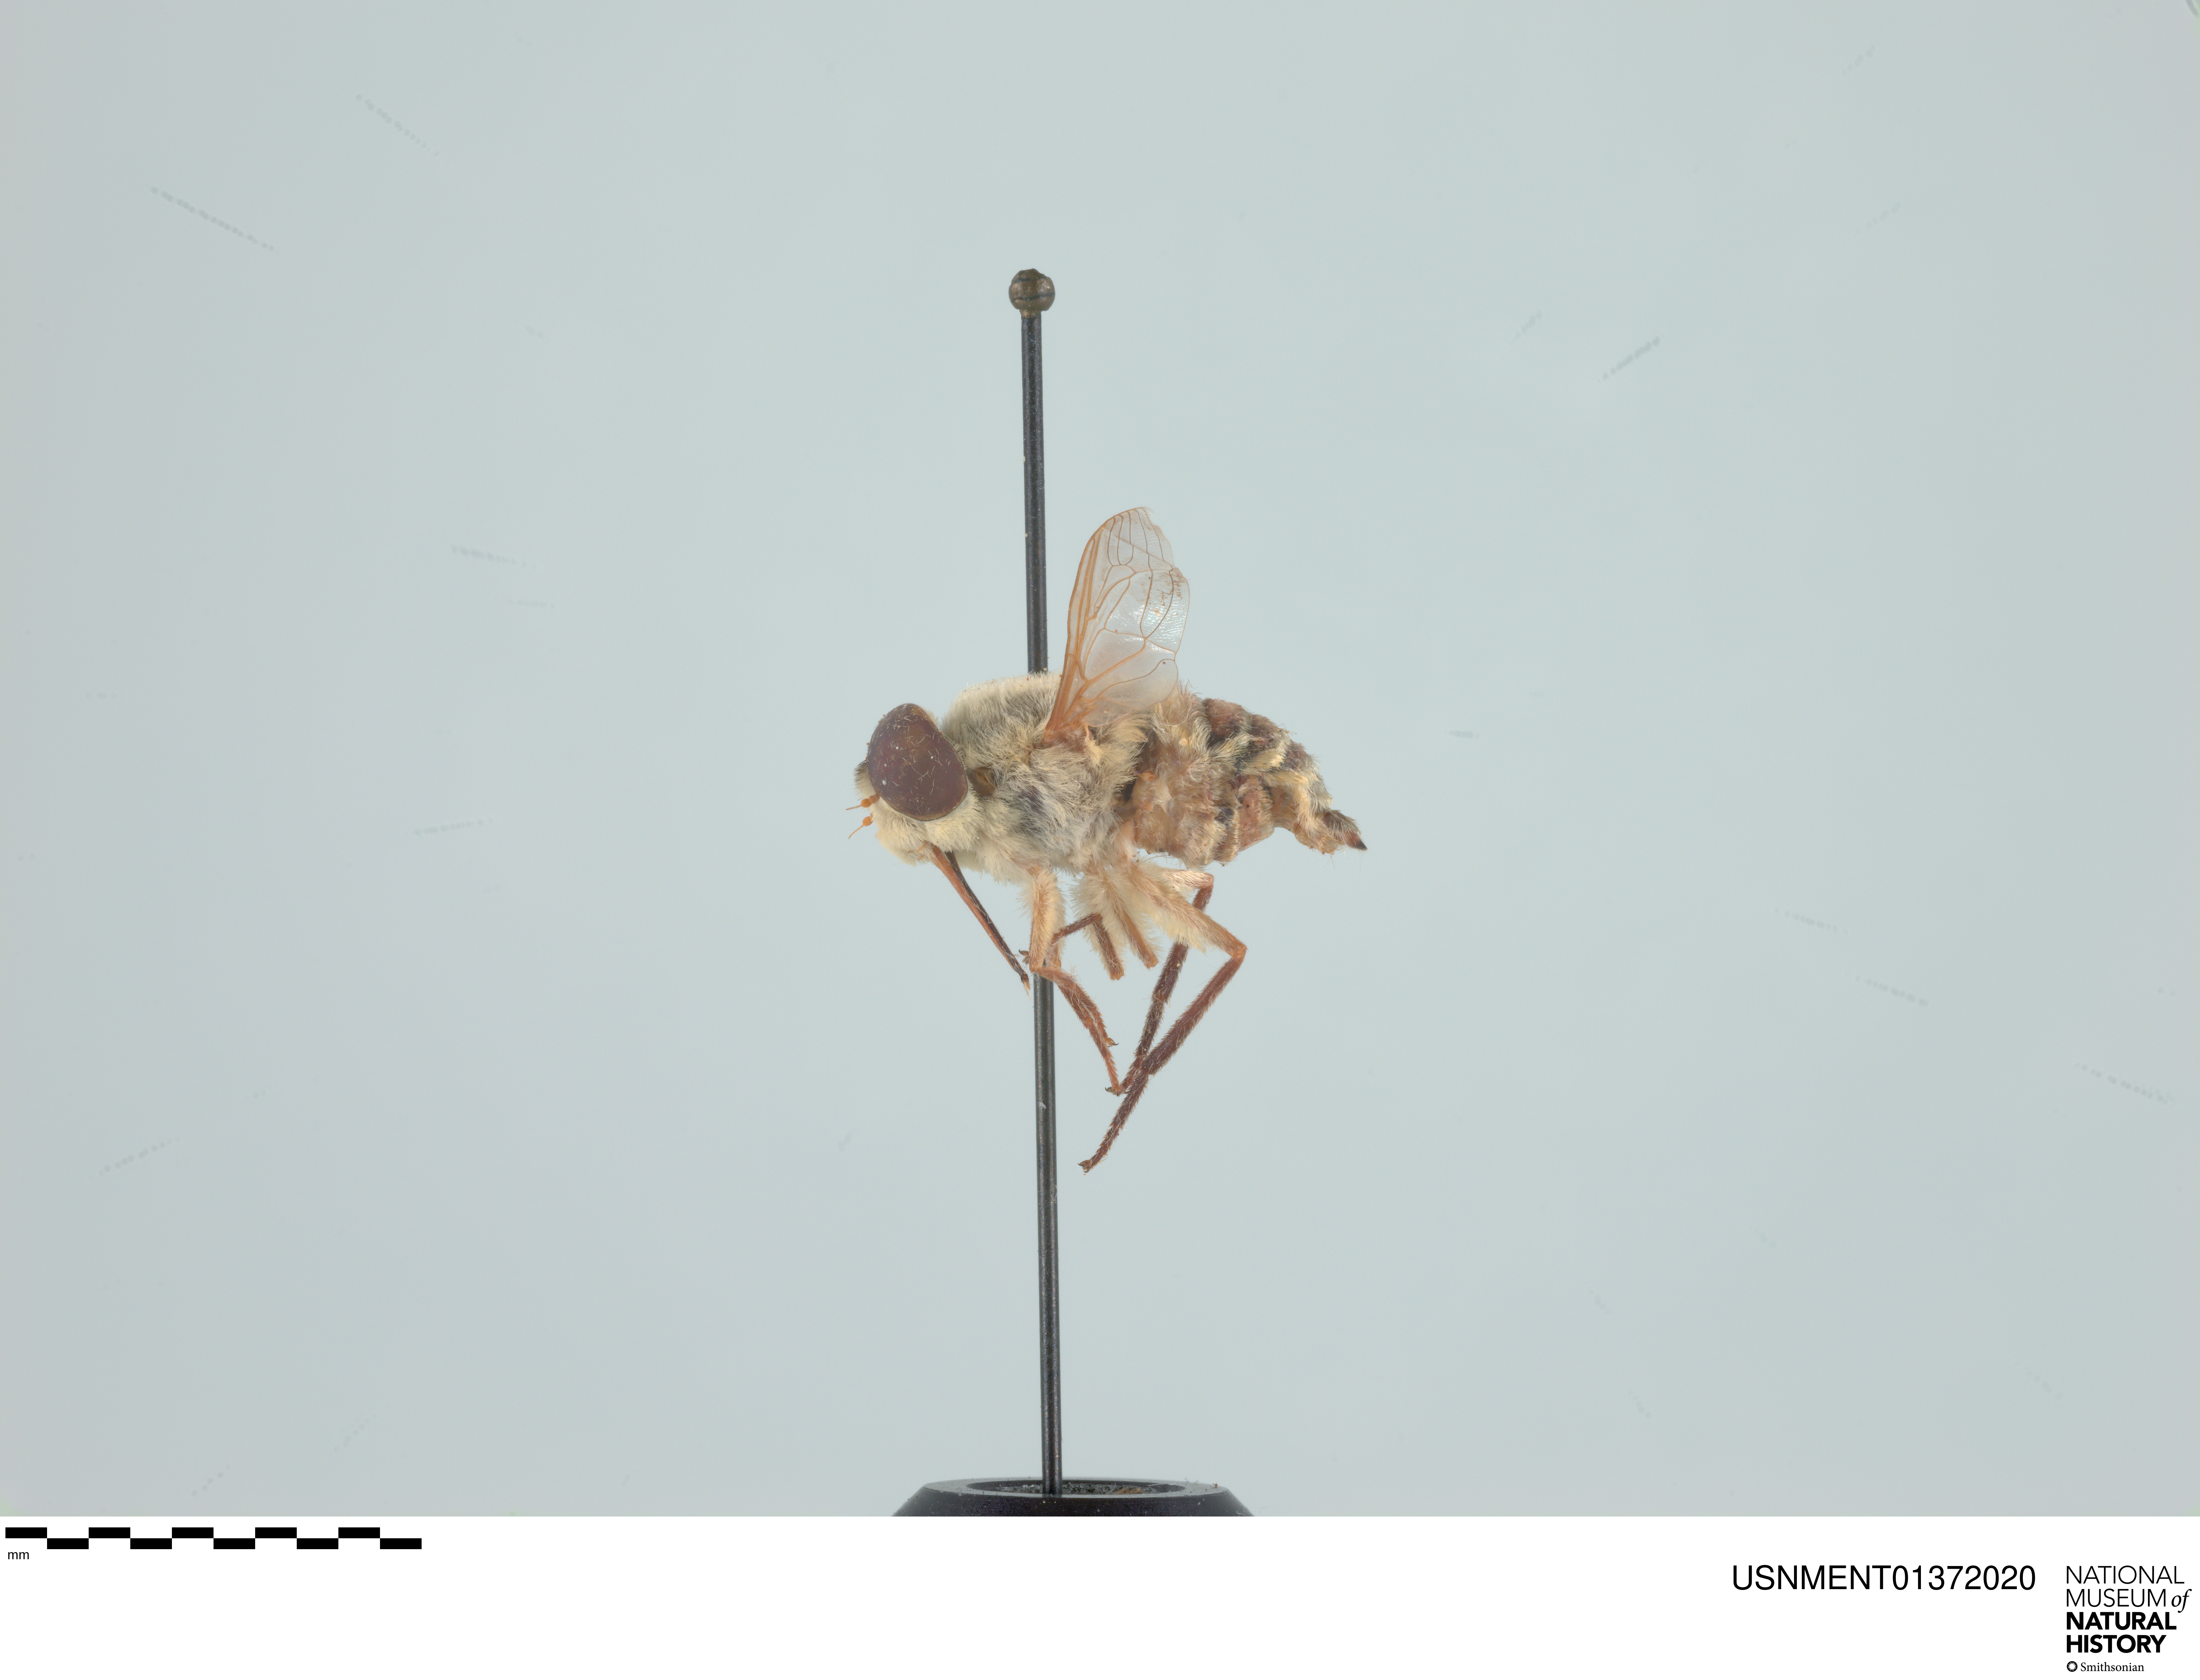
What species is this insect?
Neorhynchocephalus volaticus
